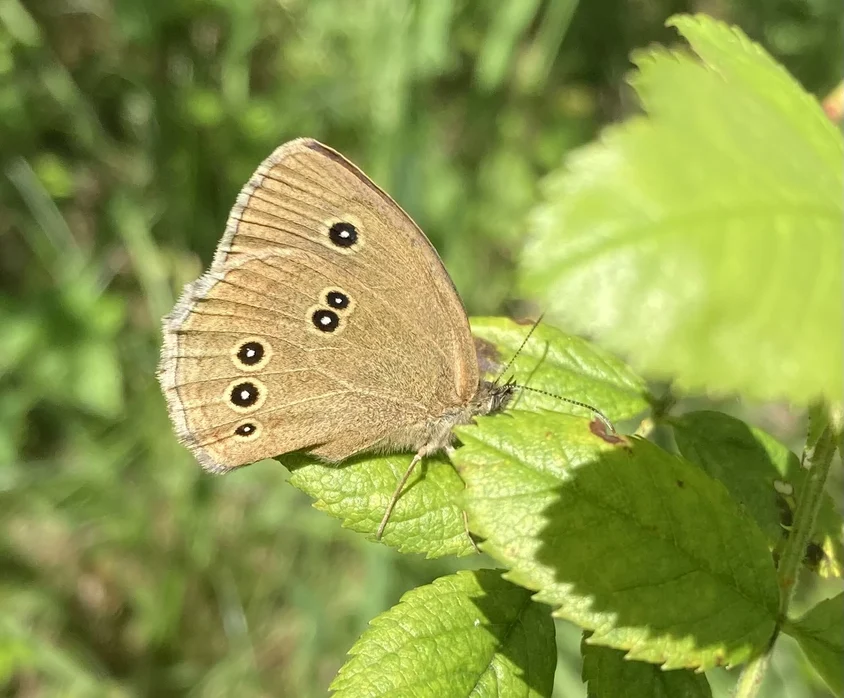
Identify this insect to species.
Aphantopus hyperantus
